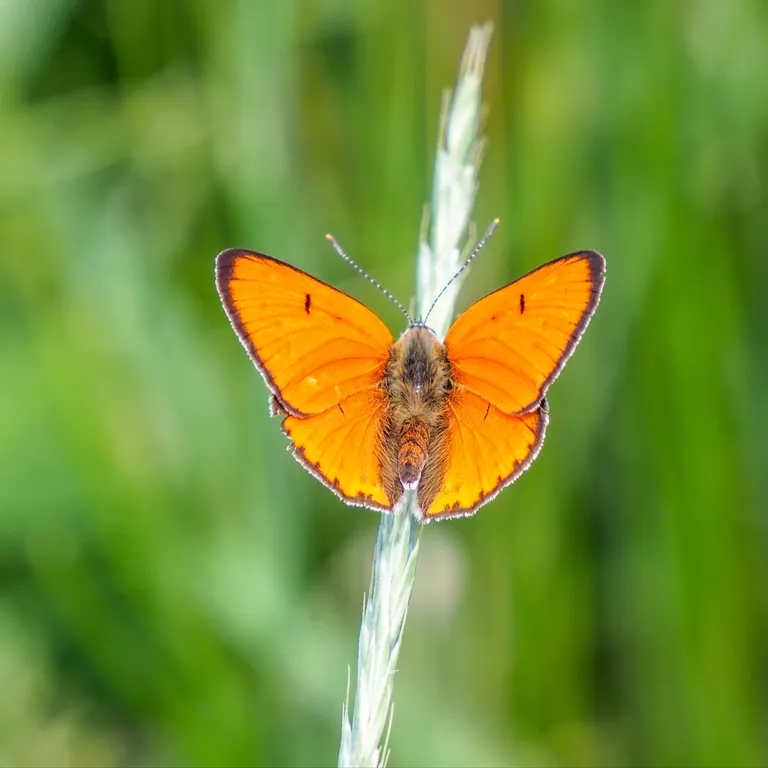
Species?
Lycaena dispar
